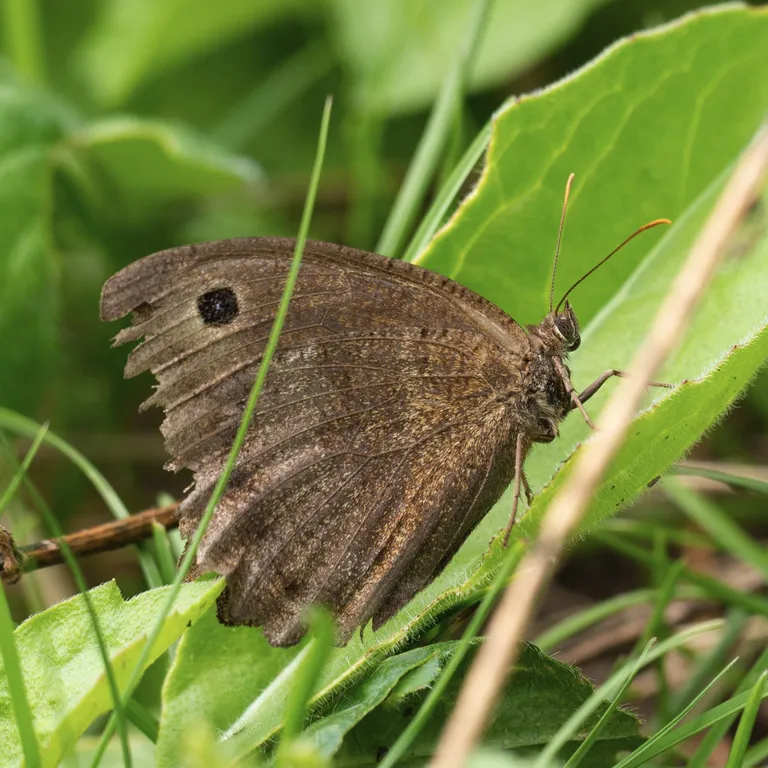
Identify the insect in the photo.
Minois dryas
